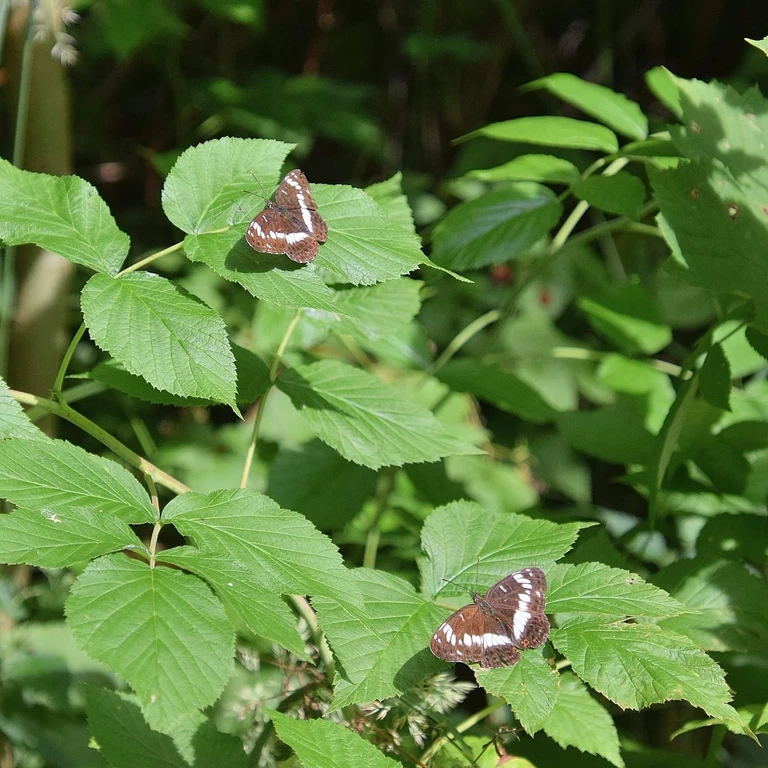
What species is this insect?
Limenitis camilla (also Ladoga camilla)
